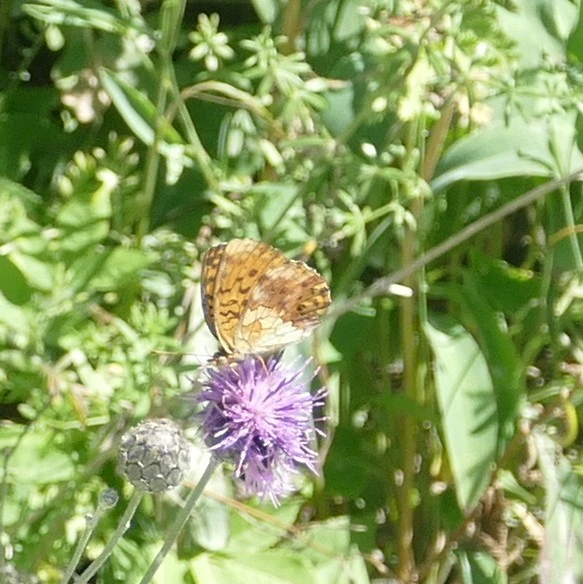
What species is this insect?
Brenthis daphne
